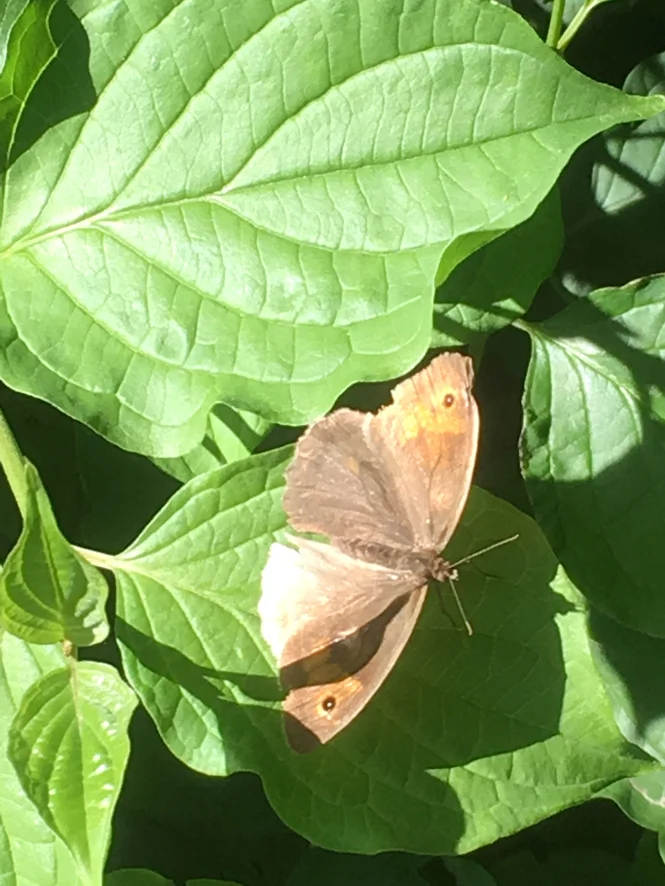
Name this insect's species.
Maniola jurtina
